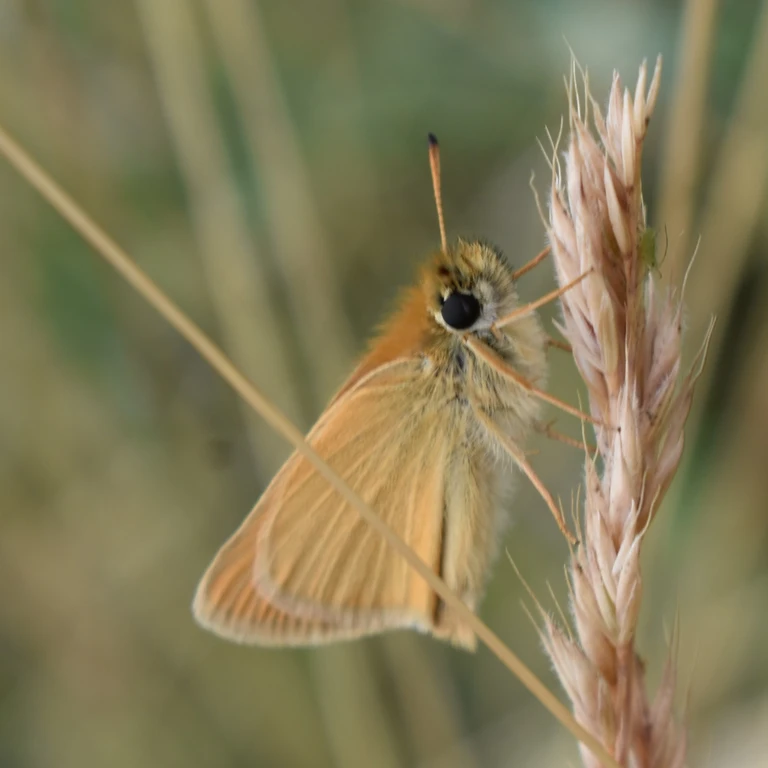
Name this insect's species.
Thymelicus lineola
